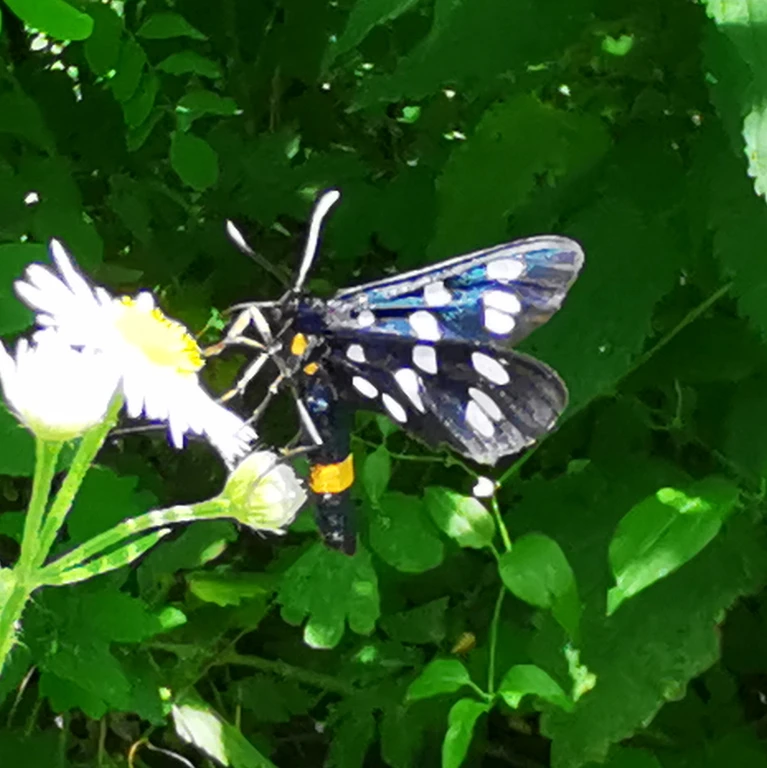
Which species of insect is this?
Amata phegea
